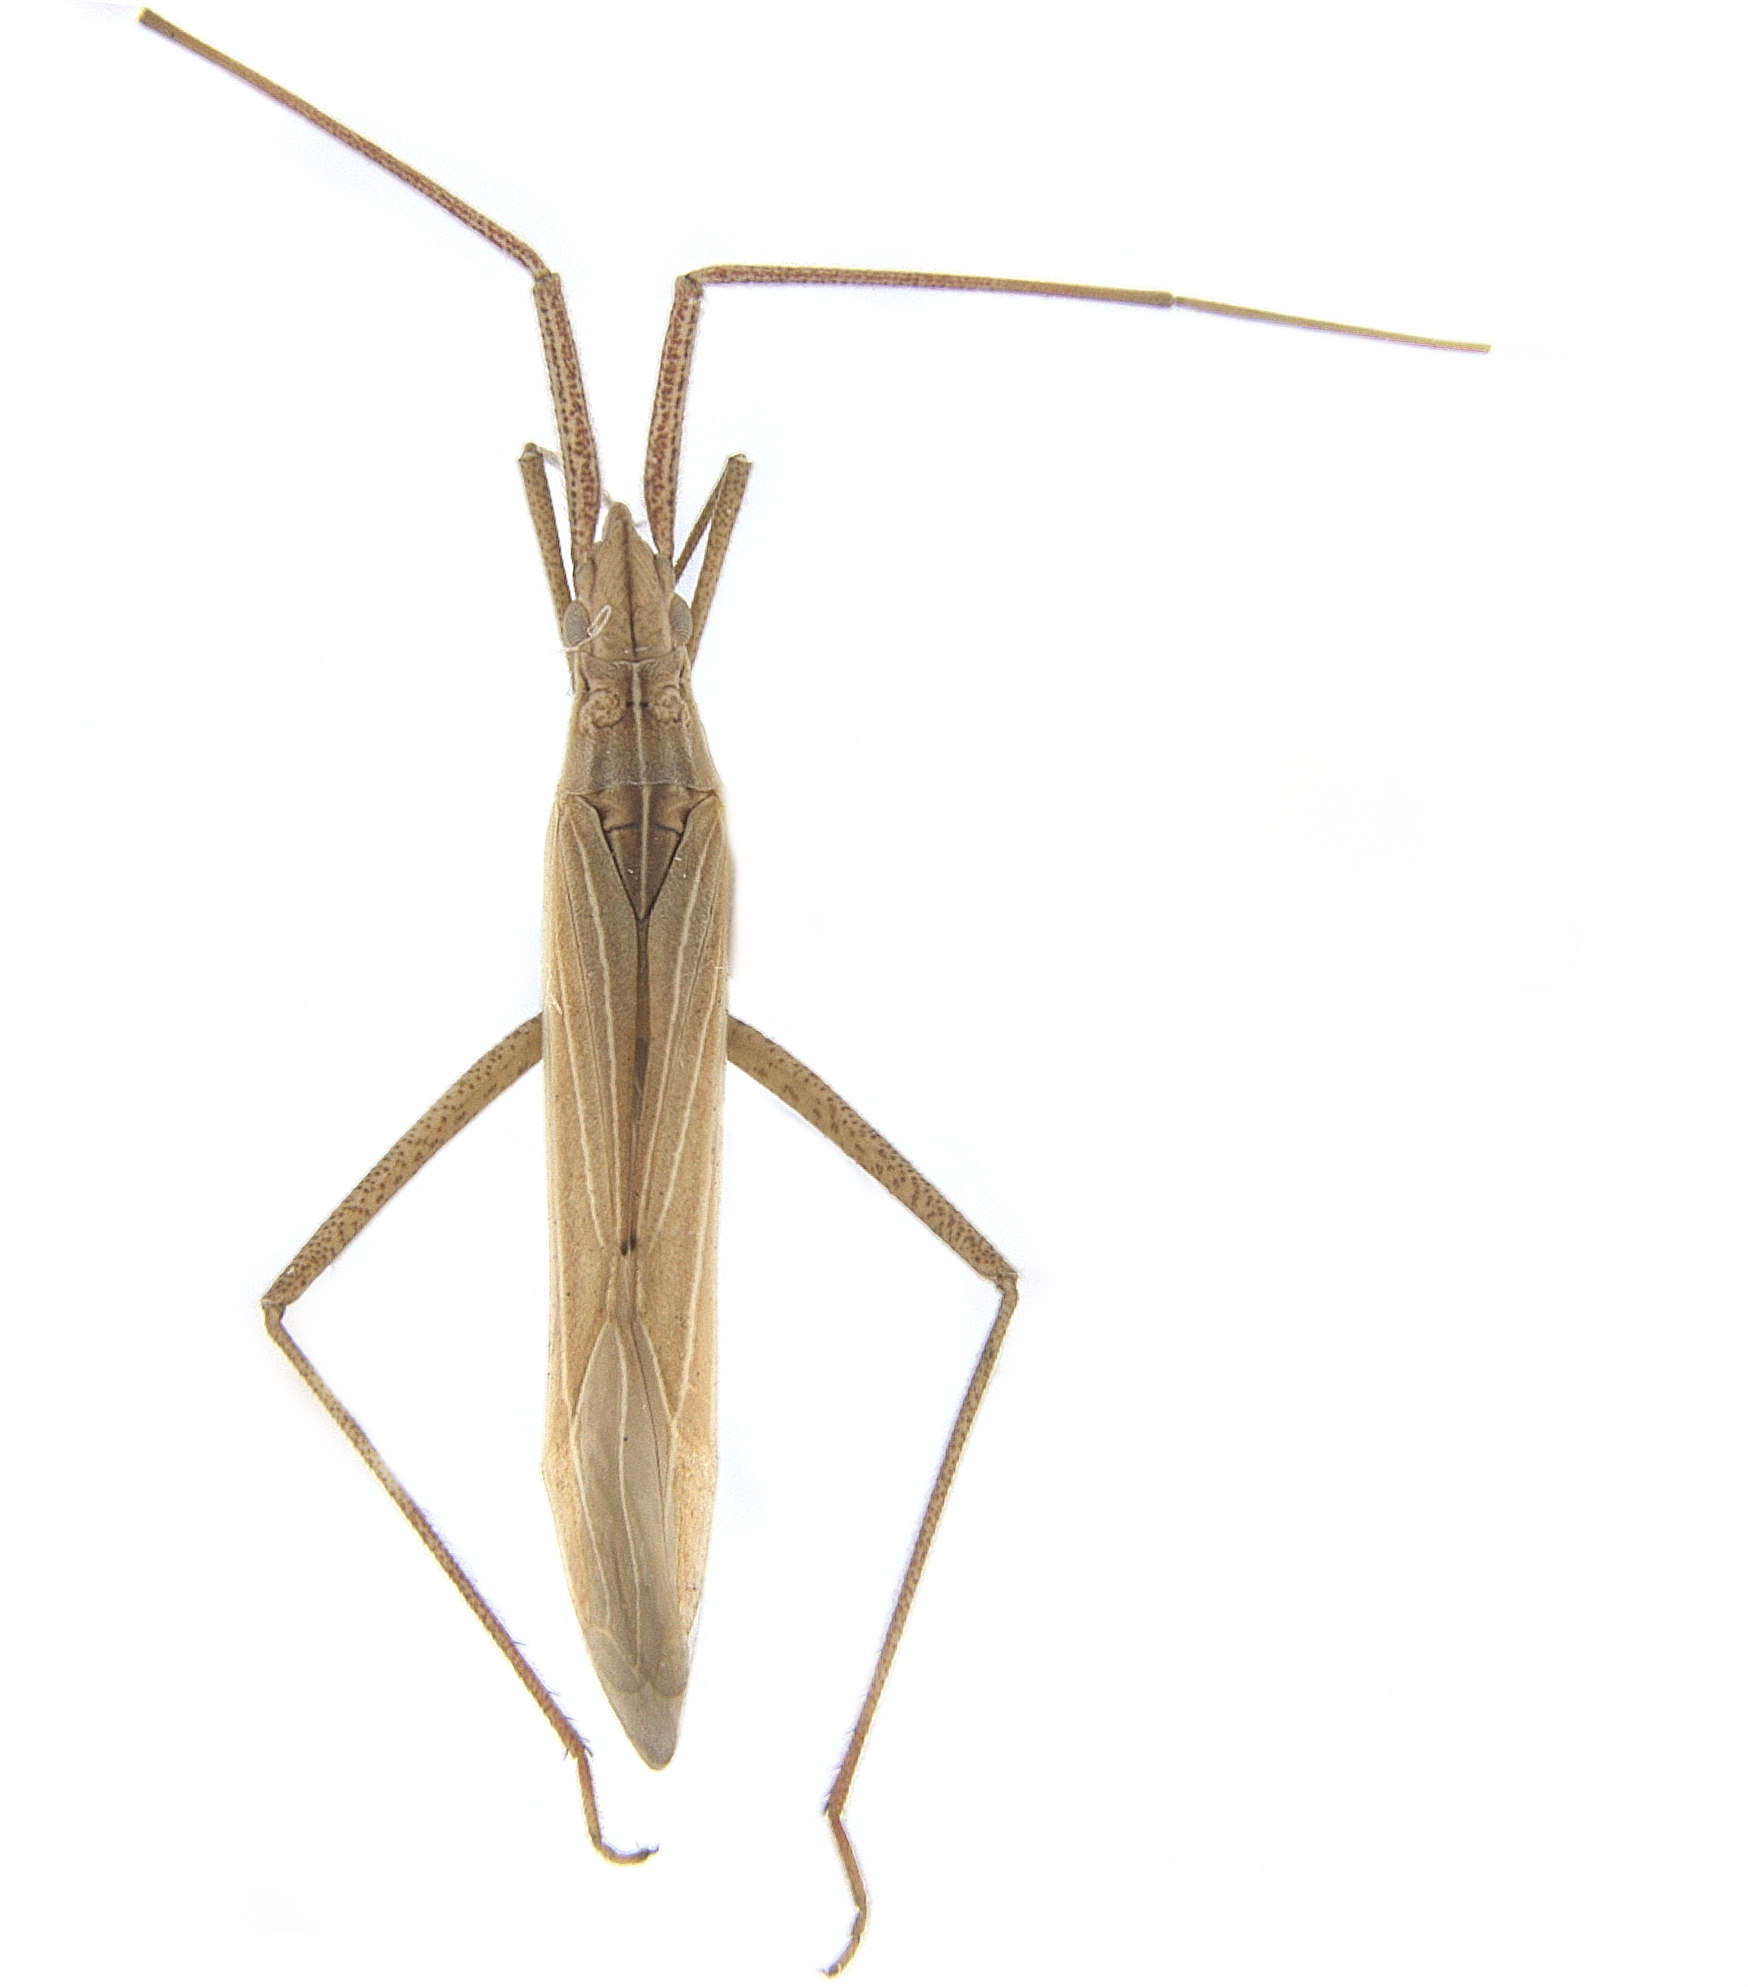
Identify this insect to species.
Dolichomiris linearis
